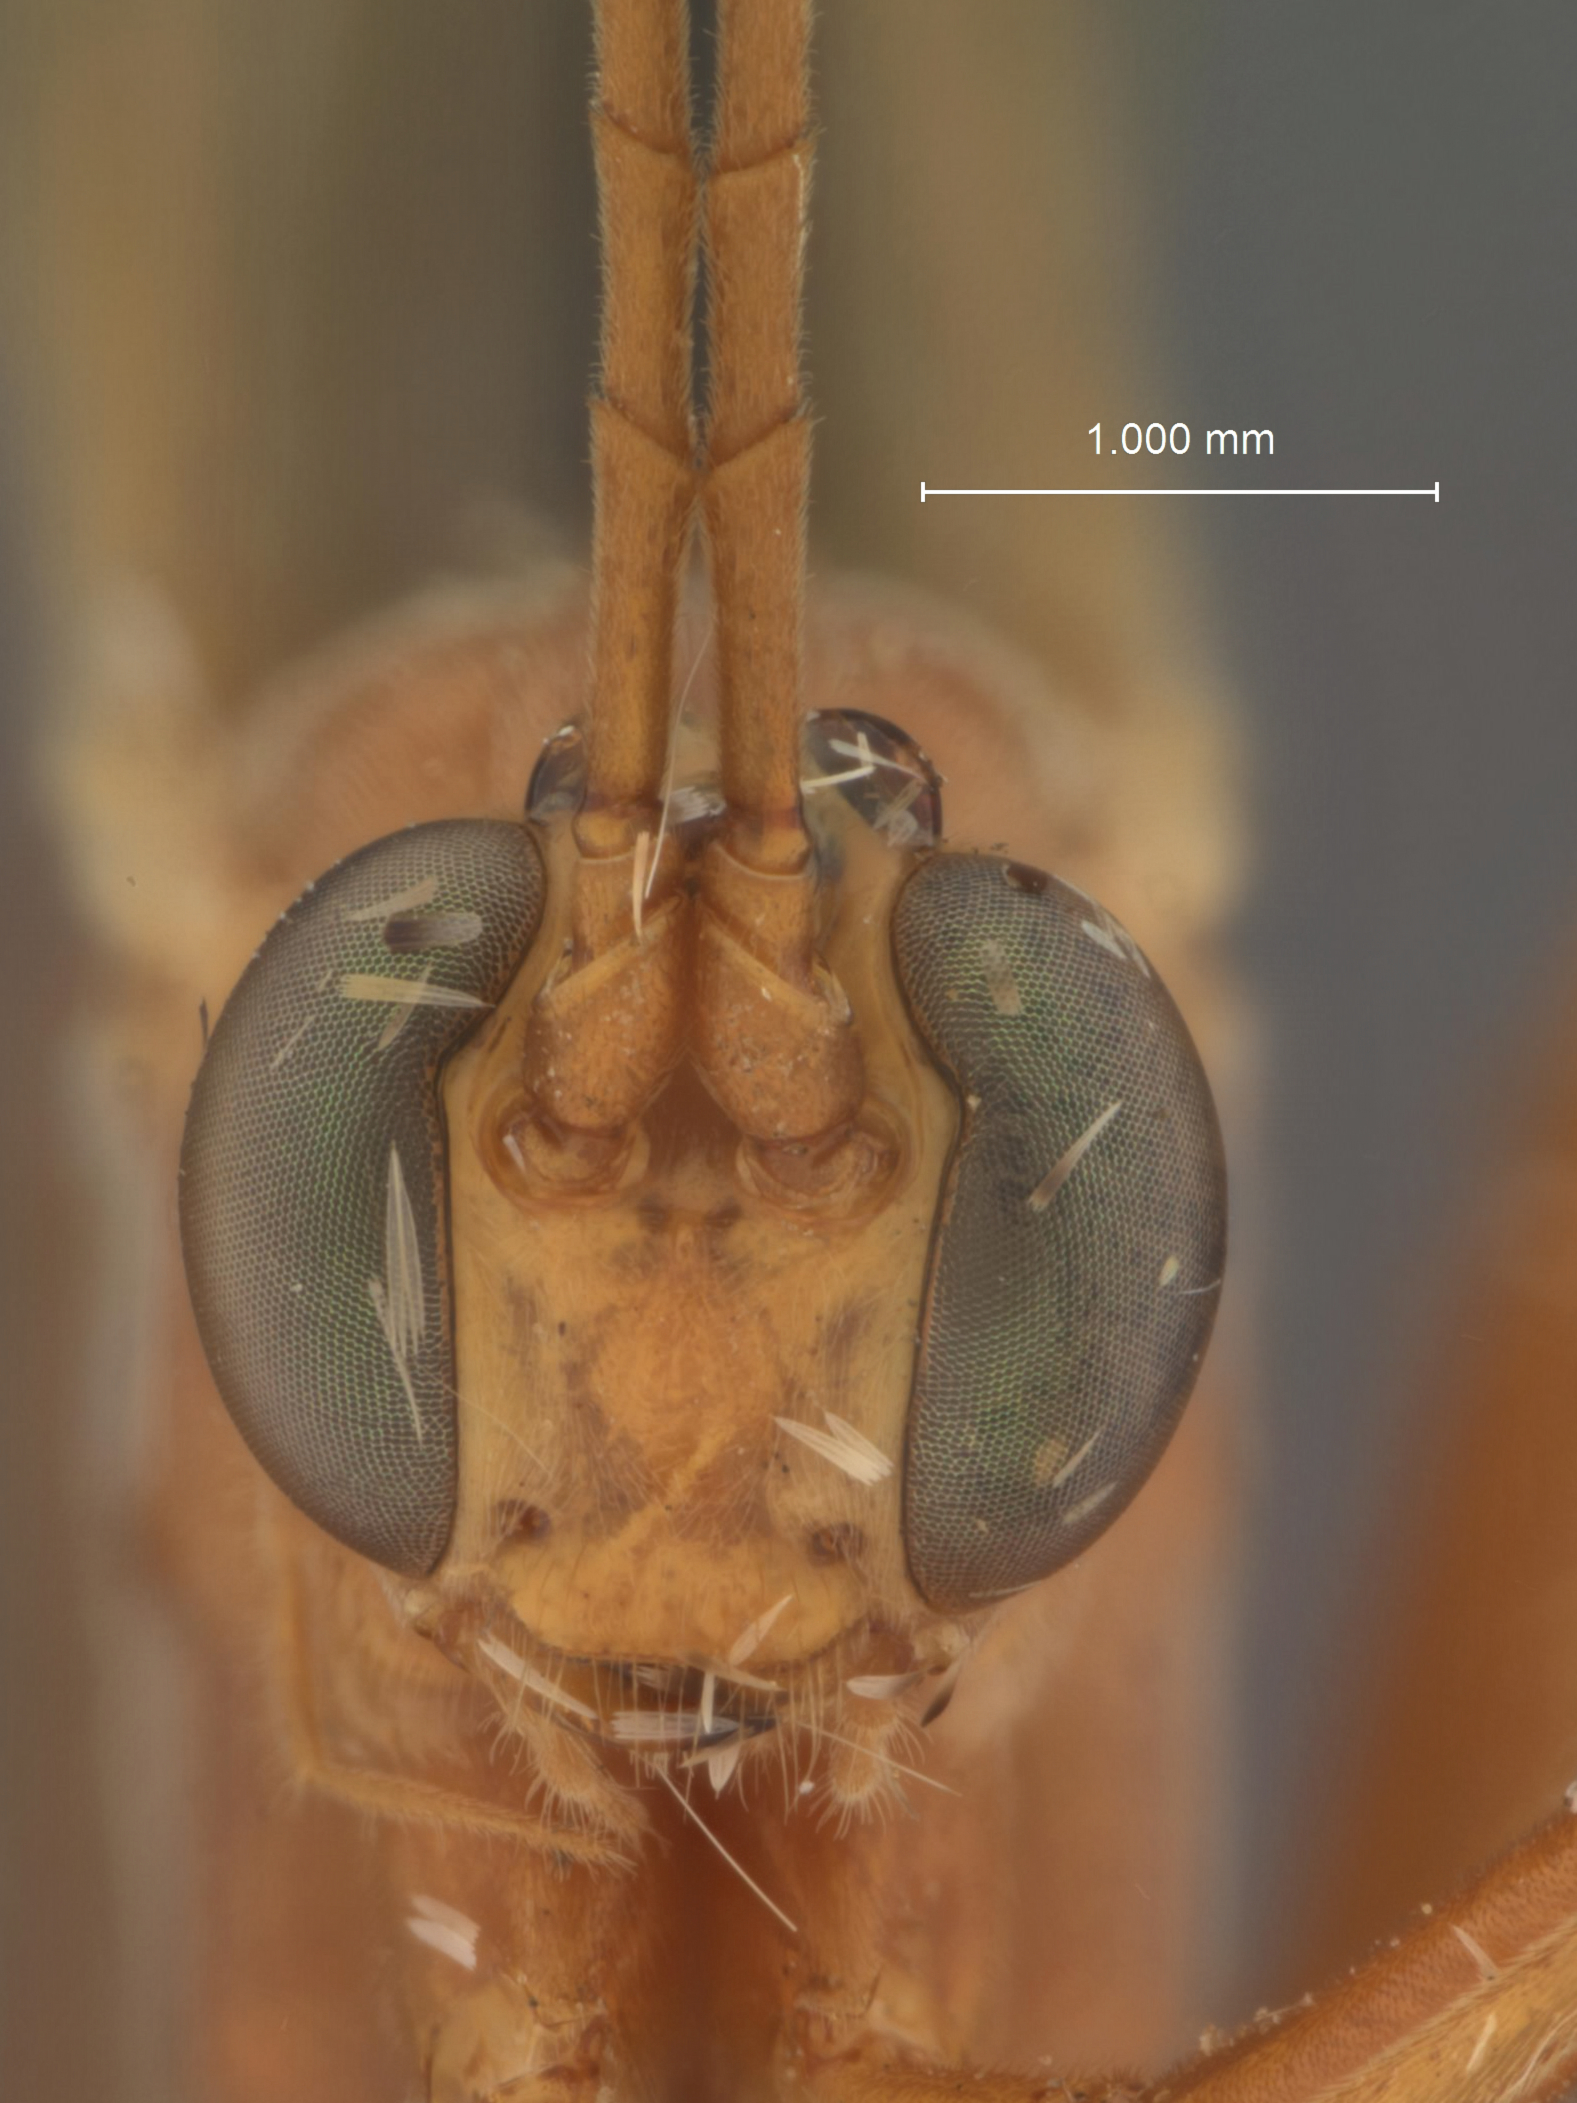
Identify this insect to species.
Parabates cristatoides
